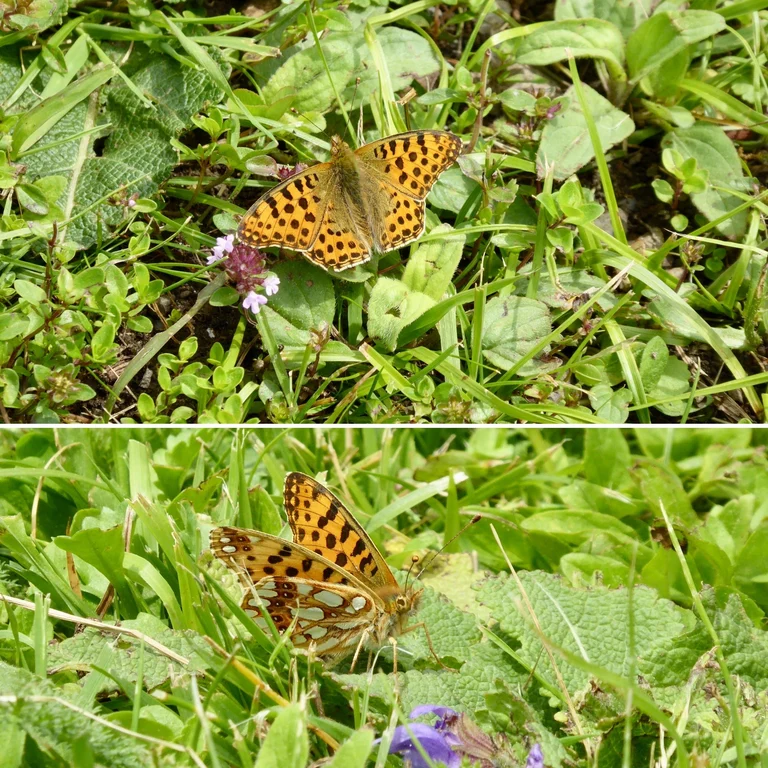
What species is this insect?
Issoria lathonia
